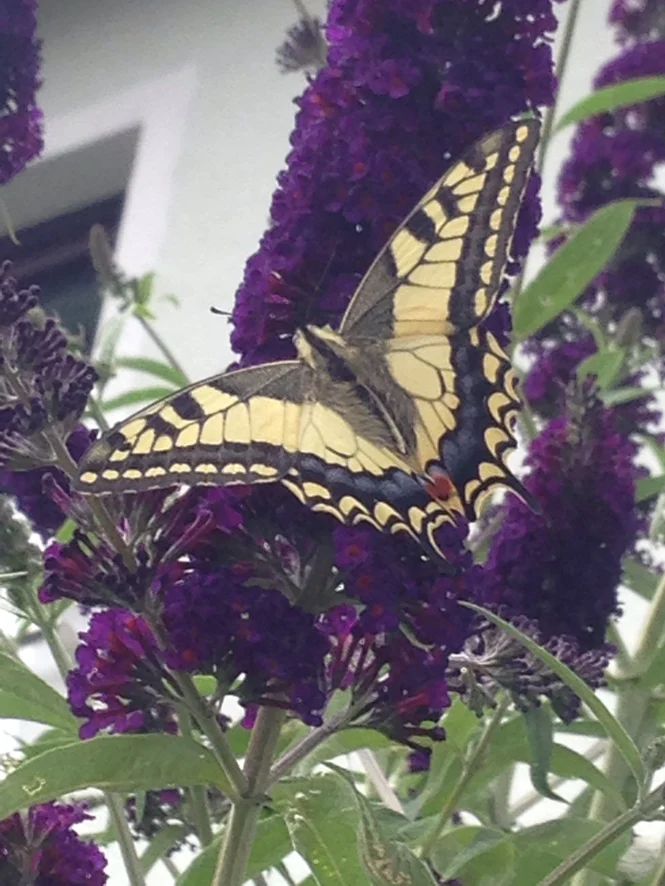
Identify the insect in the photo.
Papilio machaon
